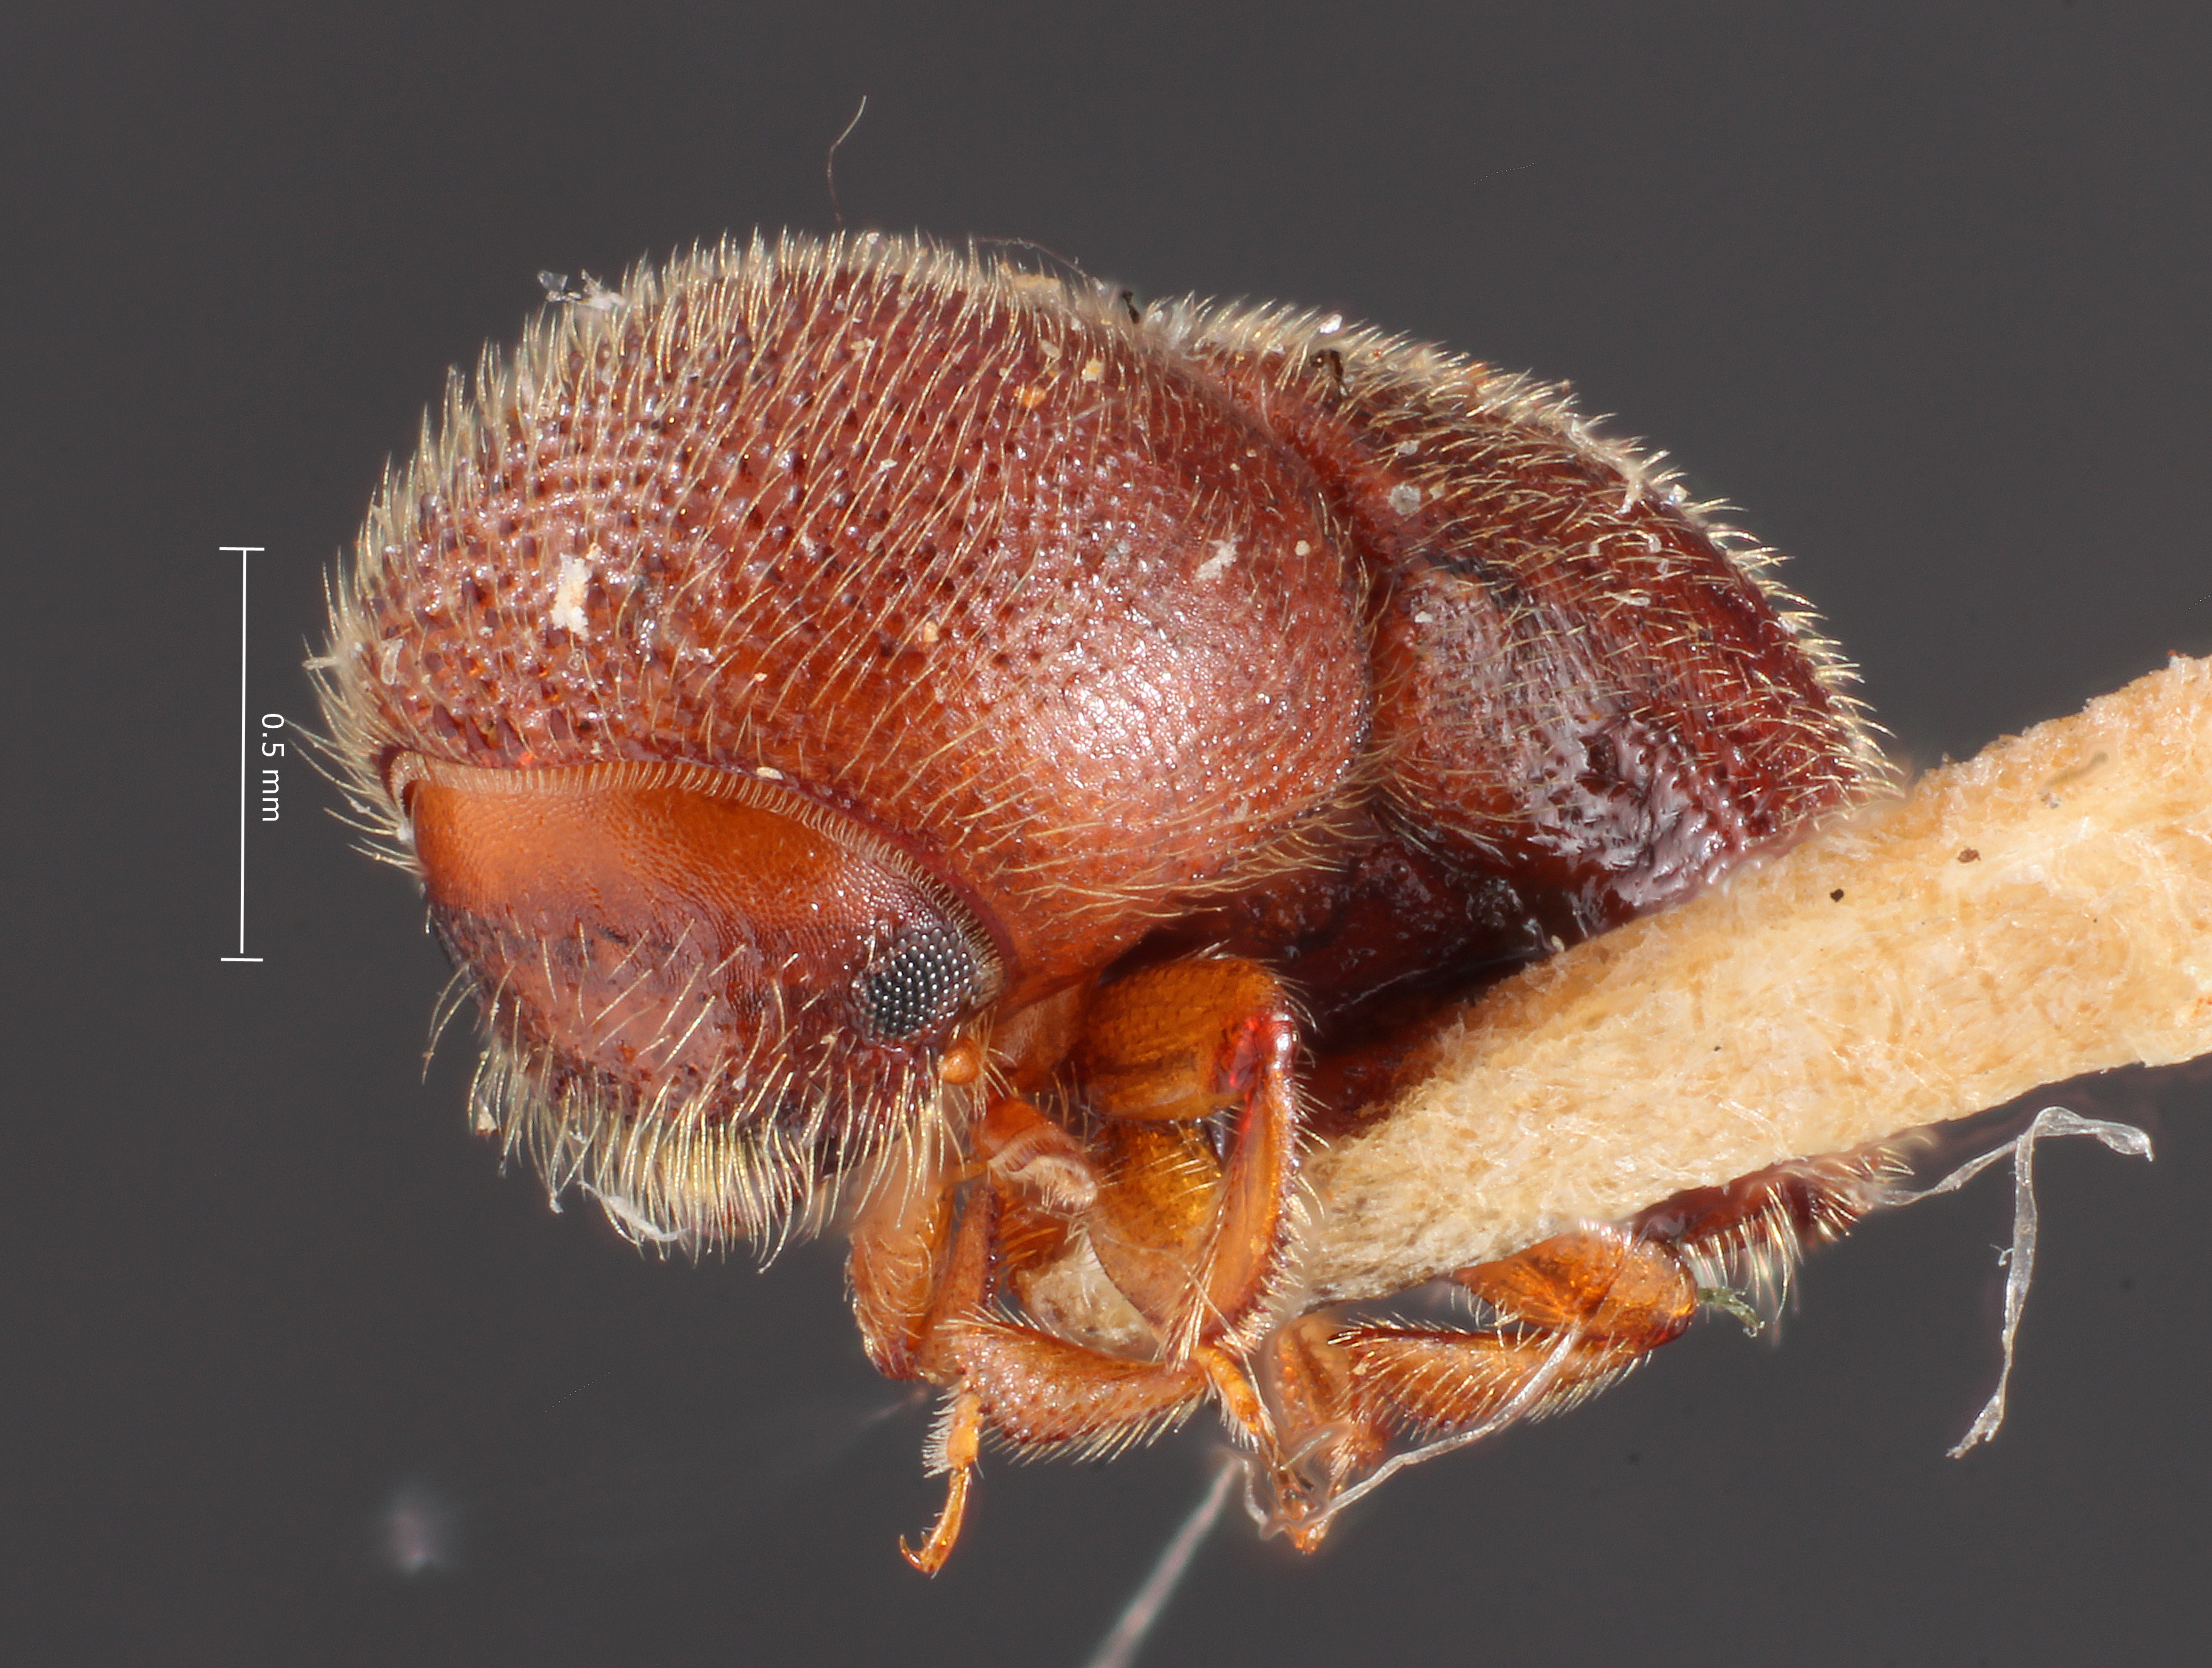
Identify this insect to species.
Dryocoetoides guatemalensis
